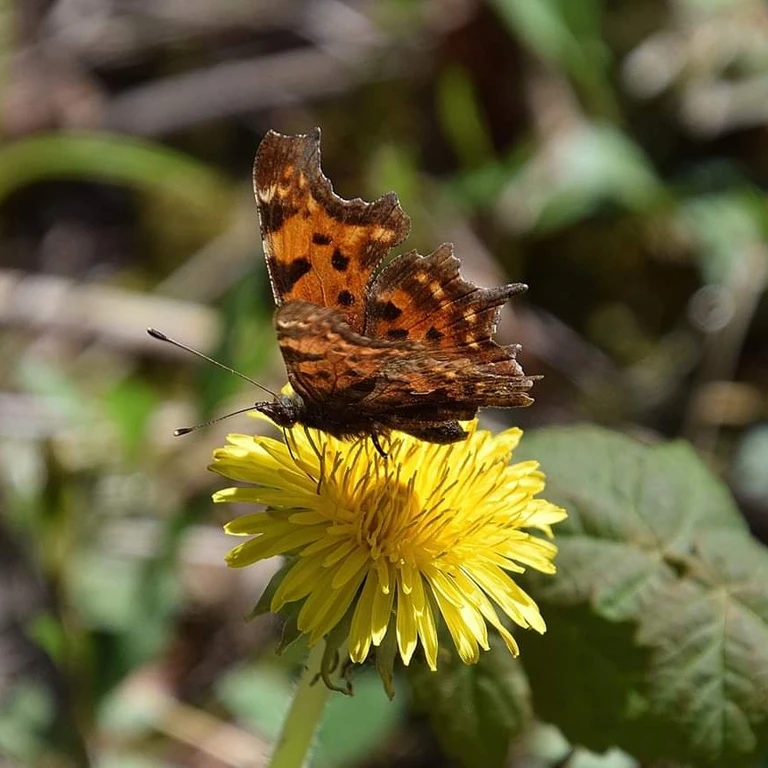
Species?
Polygonia c-album
